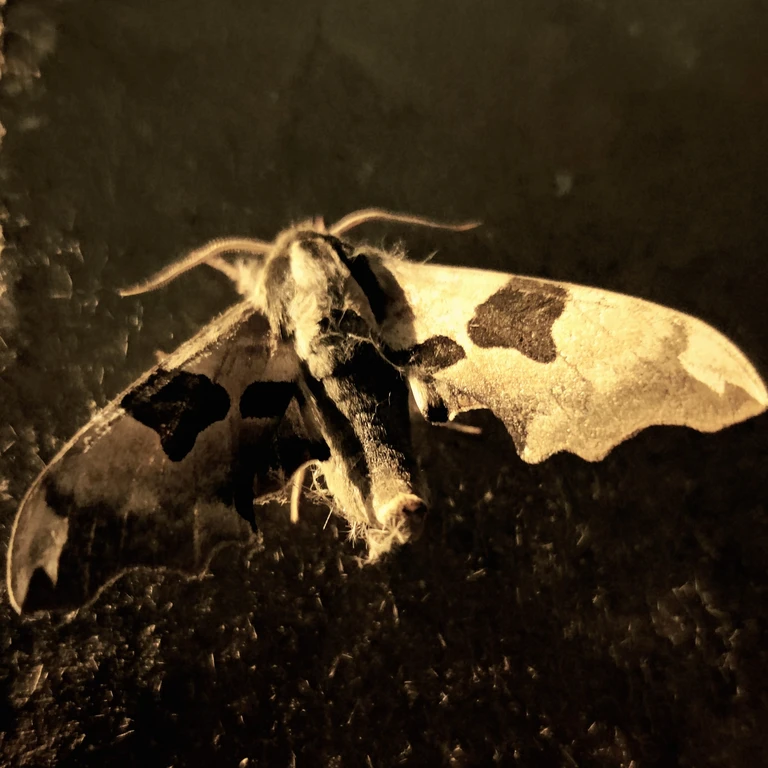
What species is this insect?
Mimas tiliae
